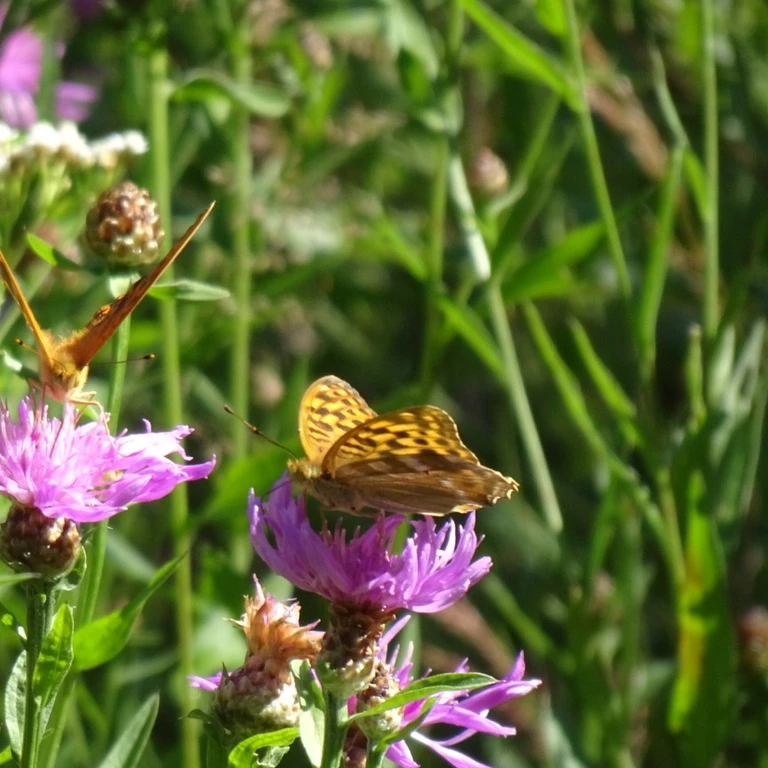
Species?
Argynnis paphia
